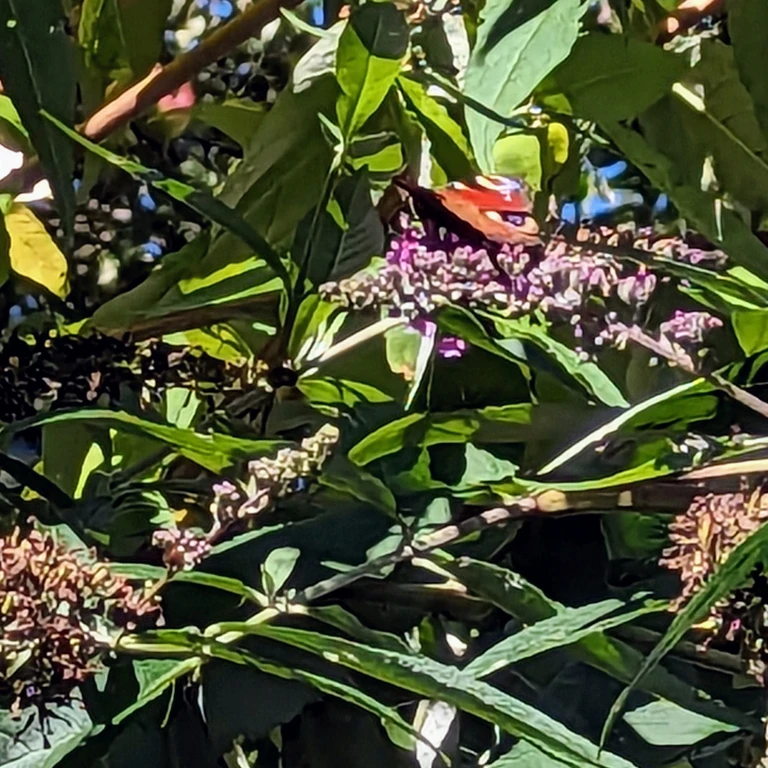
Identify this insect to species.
Aglais io
